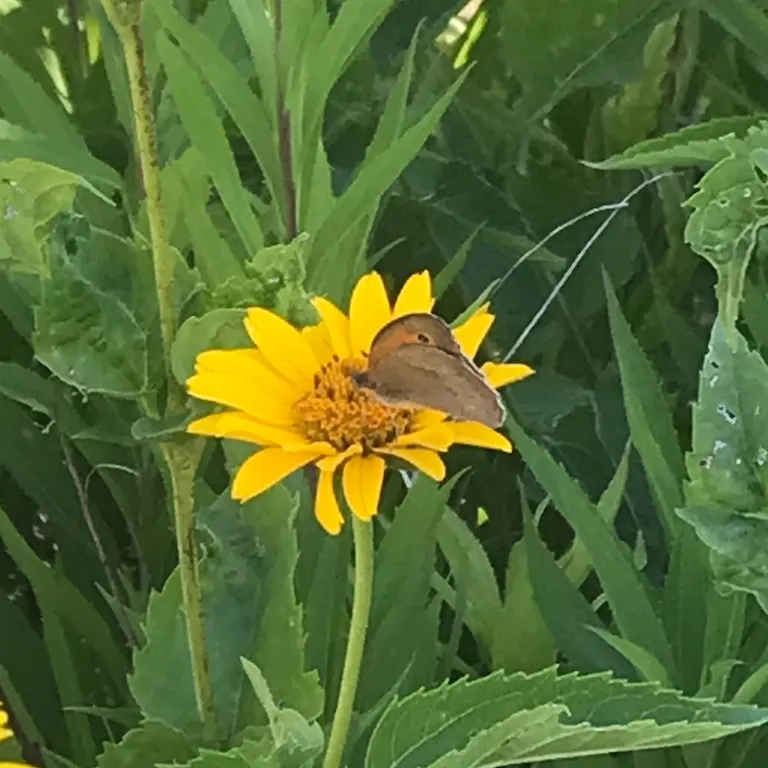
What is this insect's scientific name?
Maniola jurtina
